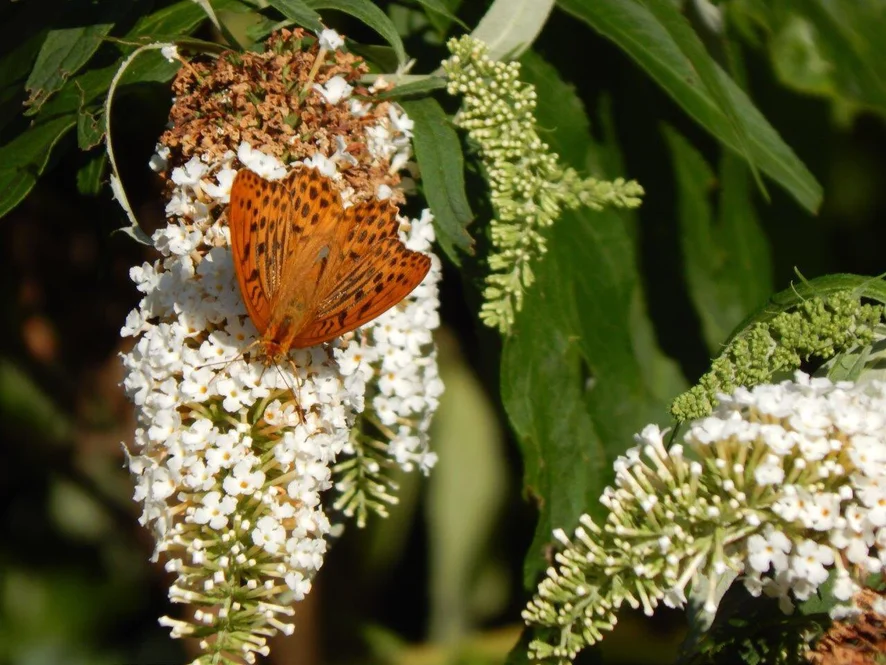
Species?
Argynnis paphia
